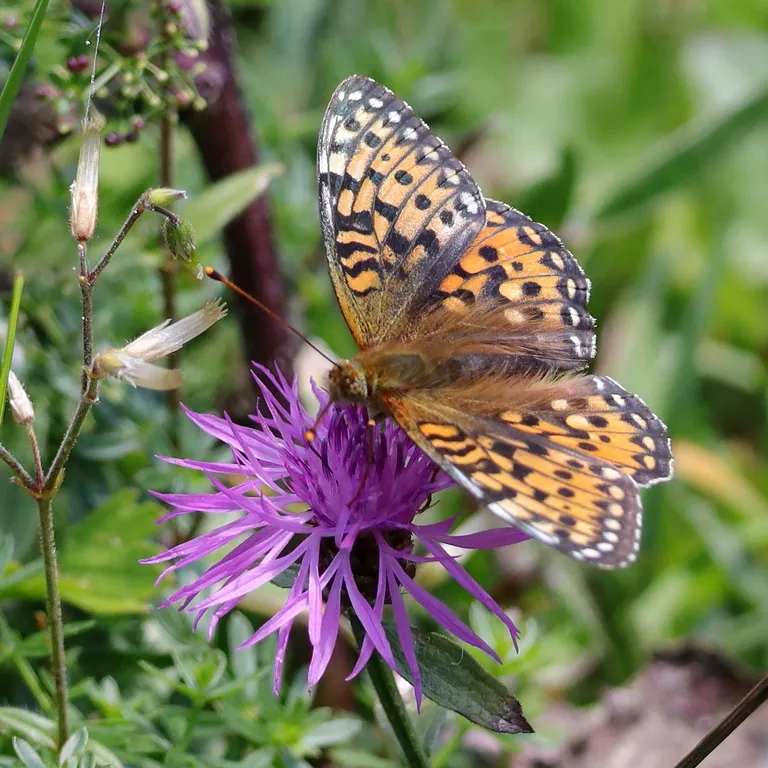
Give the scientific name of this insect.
Speyeria aglaja
